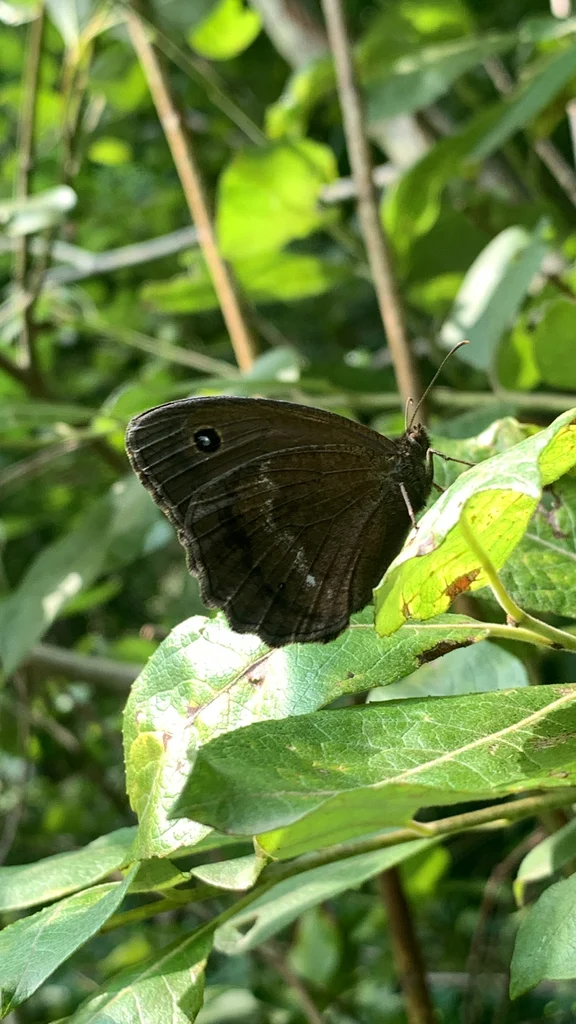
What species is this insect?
Minois dryas
